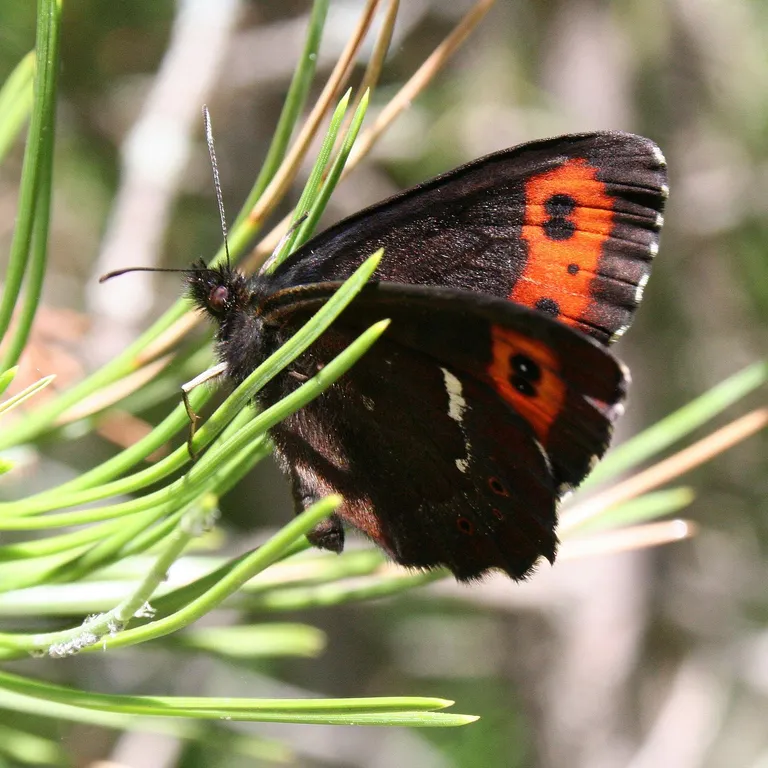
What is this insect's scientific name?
Erebia ligea
